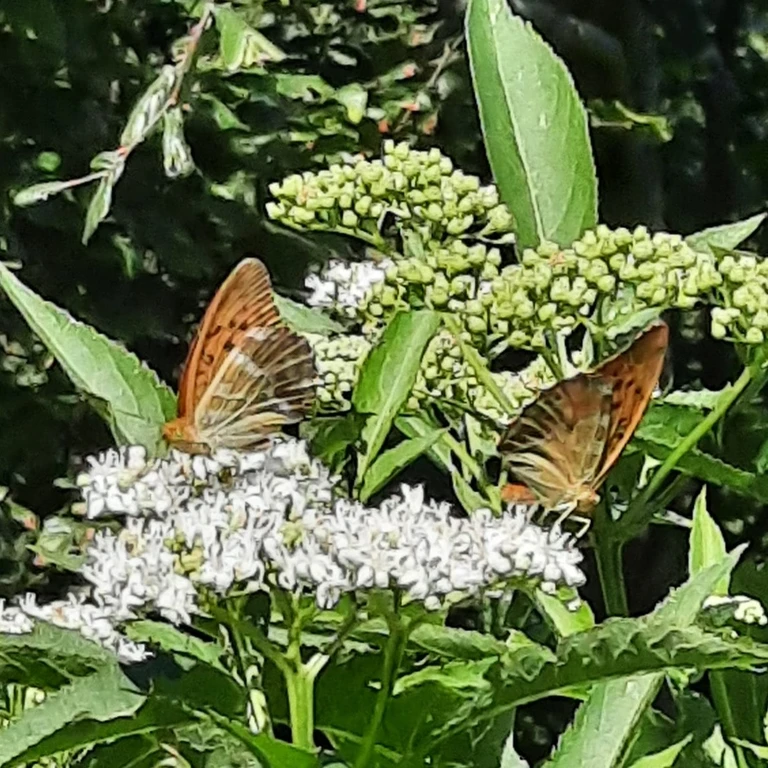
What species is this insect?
Argynnis paphia
